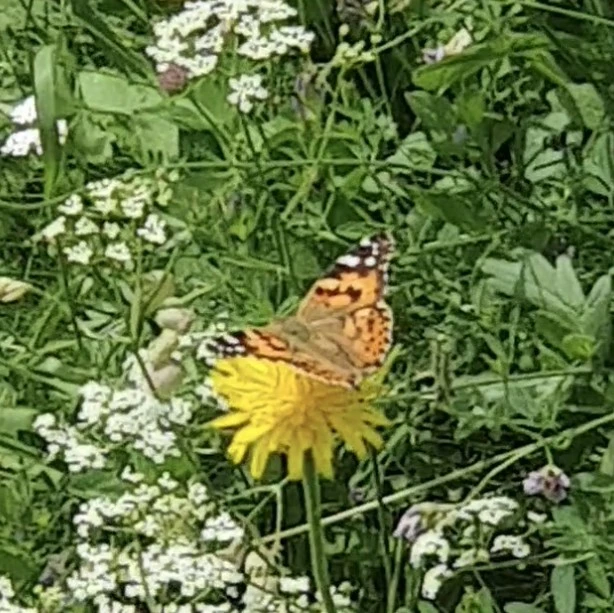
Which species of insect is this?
Vanessa cardui
